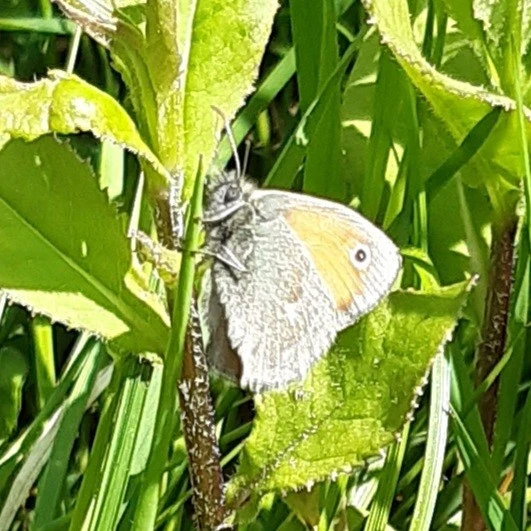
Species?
Coenonympha pamphilus
